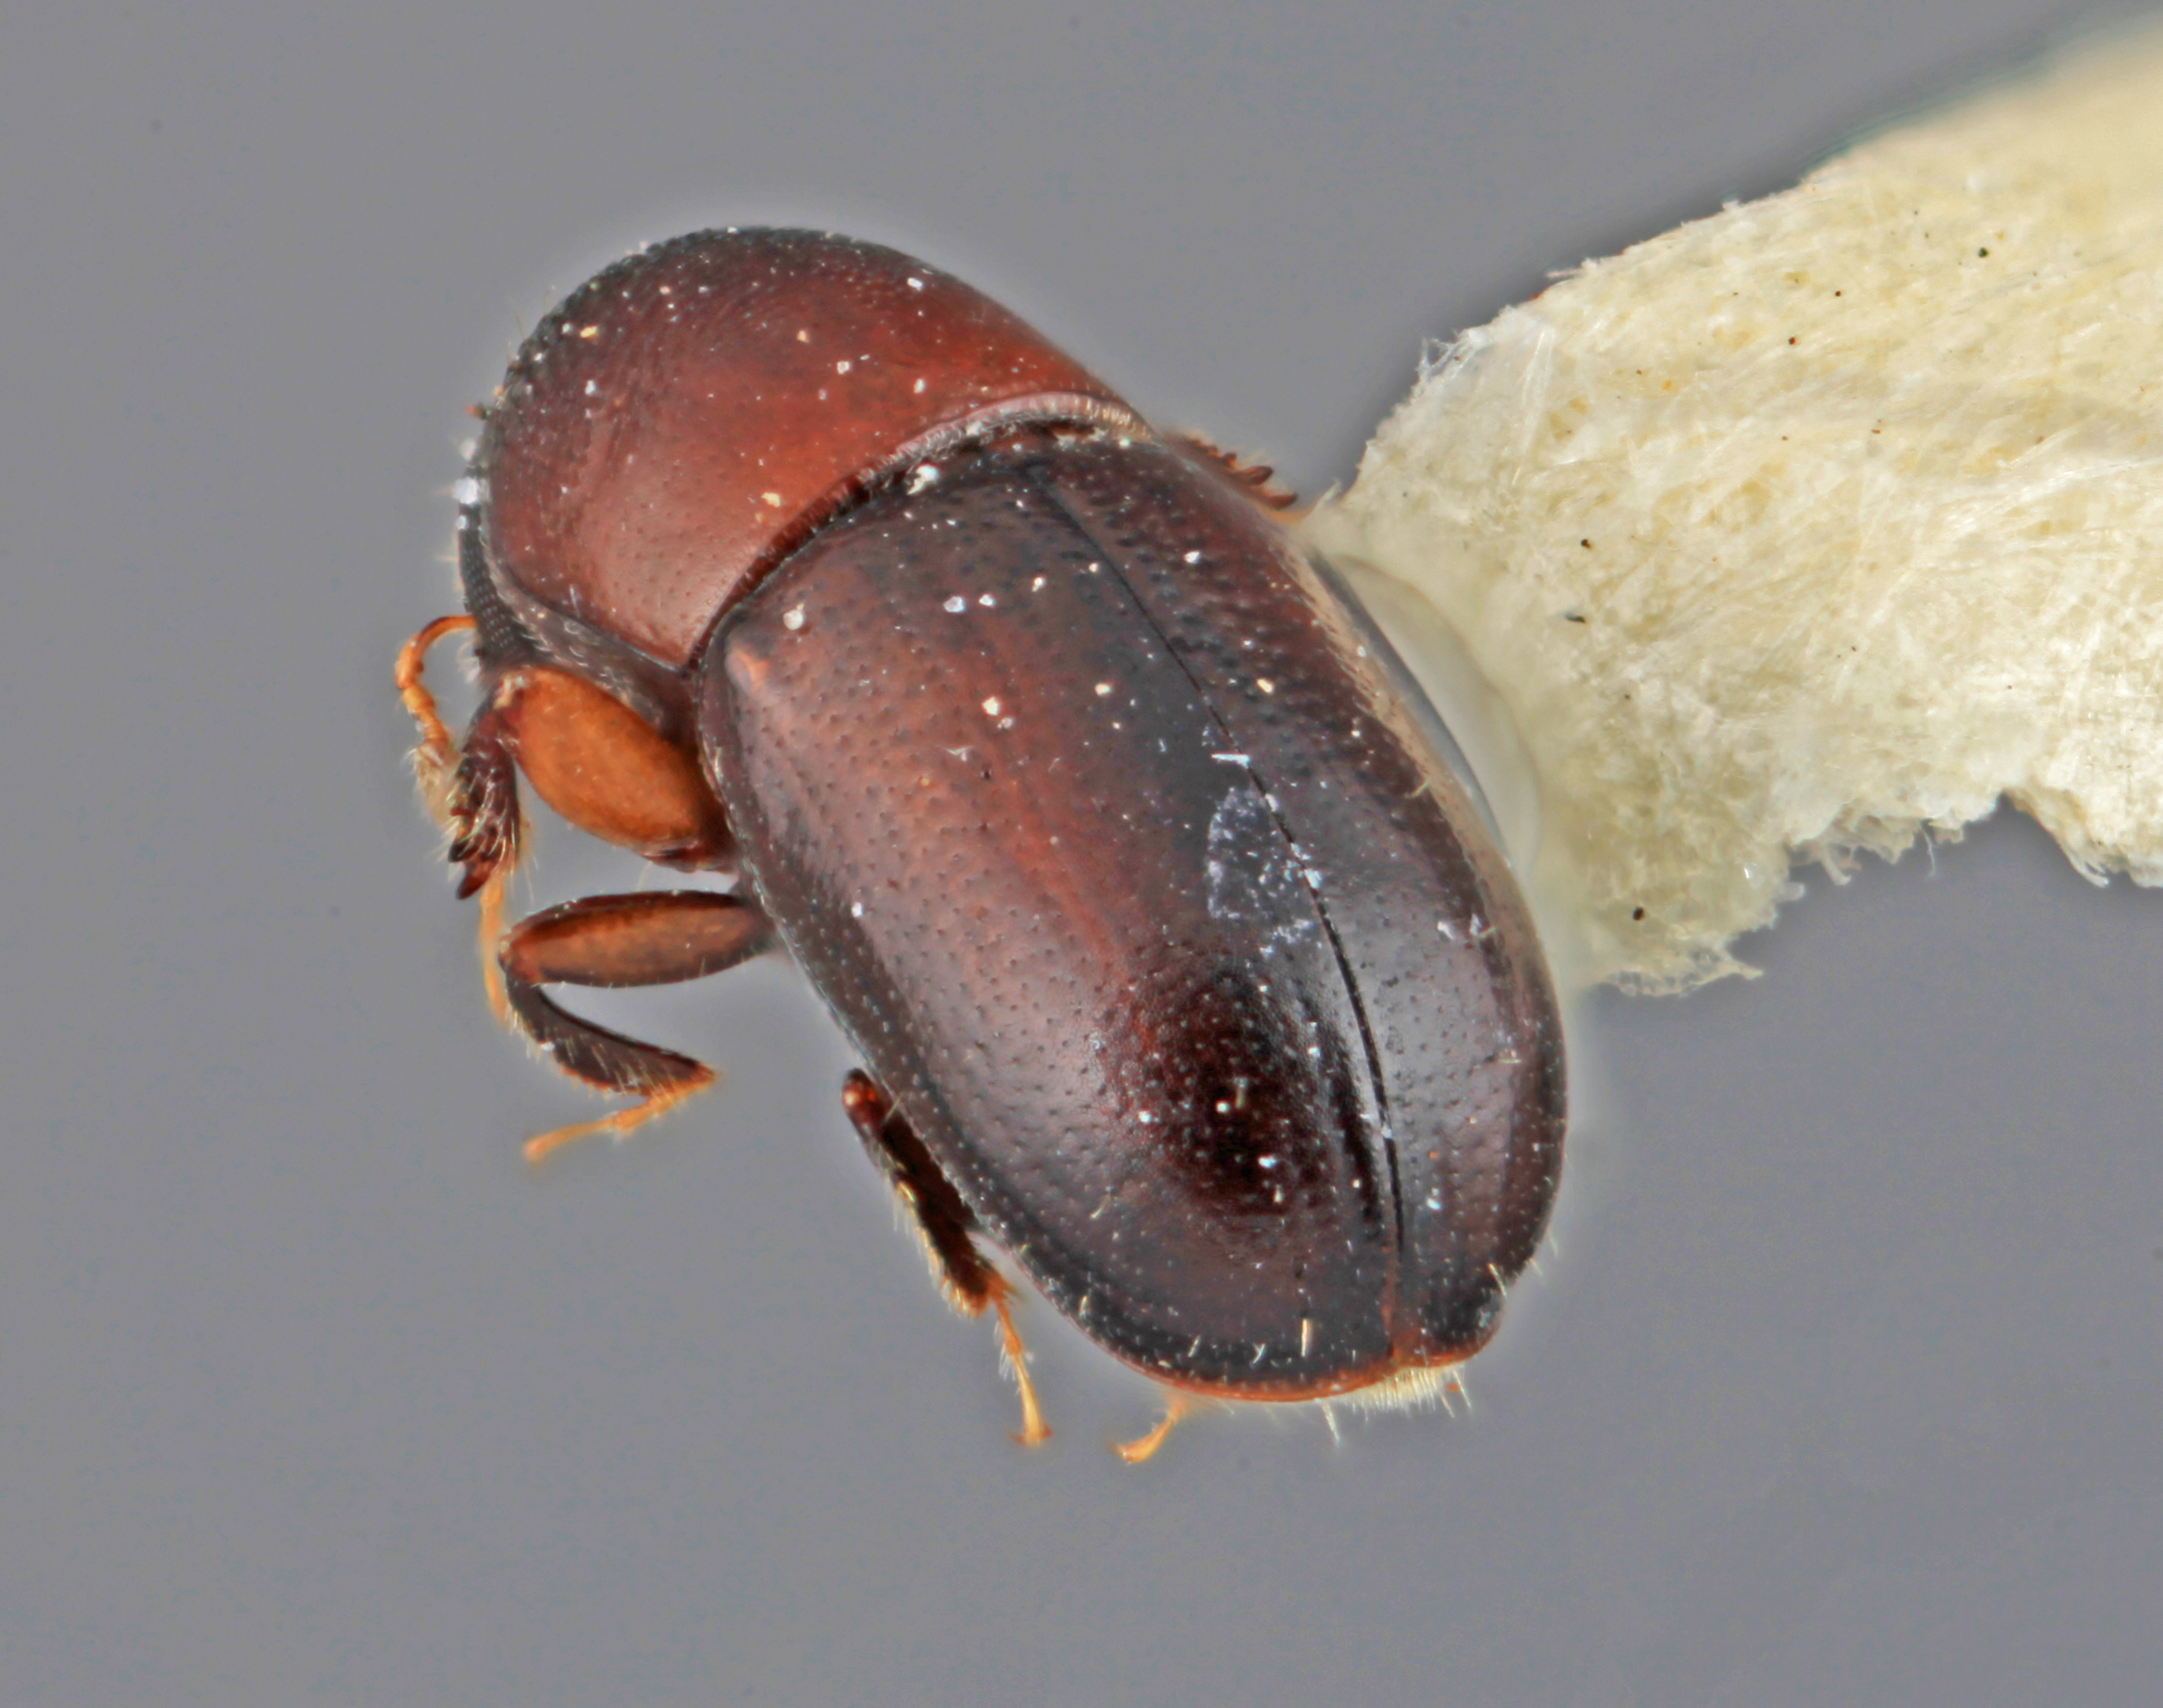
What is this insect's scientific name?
Scolytodes retifer
